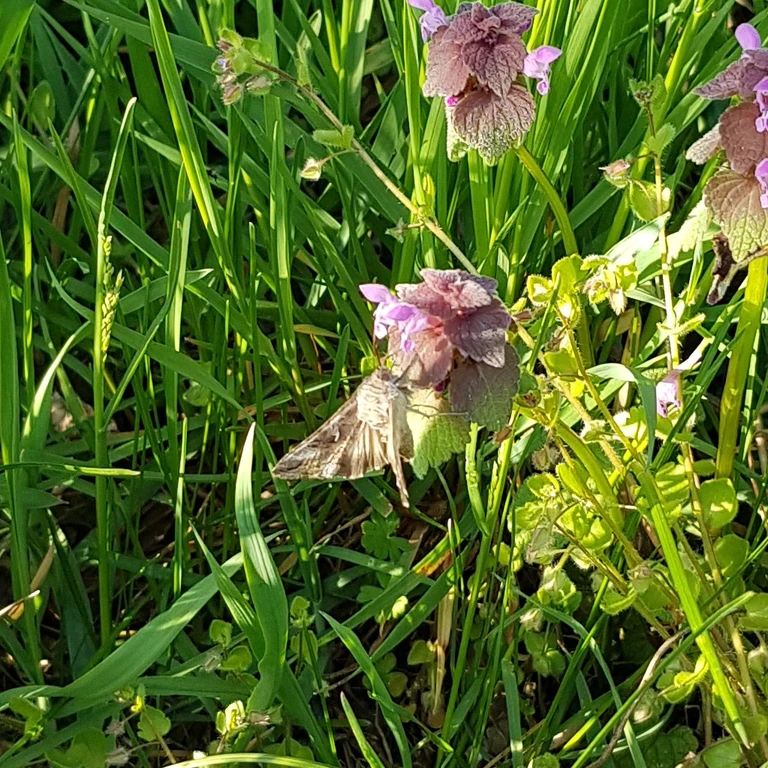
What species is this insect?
Autographa gamma
